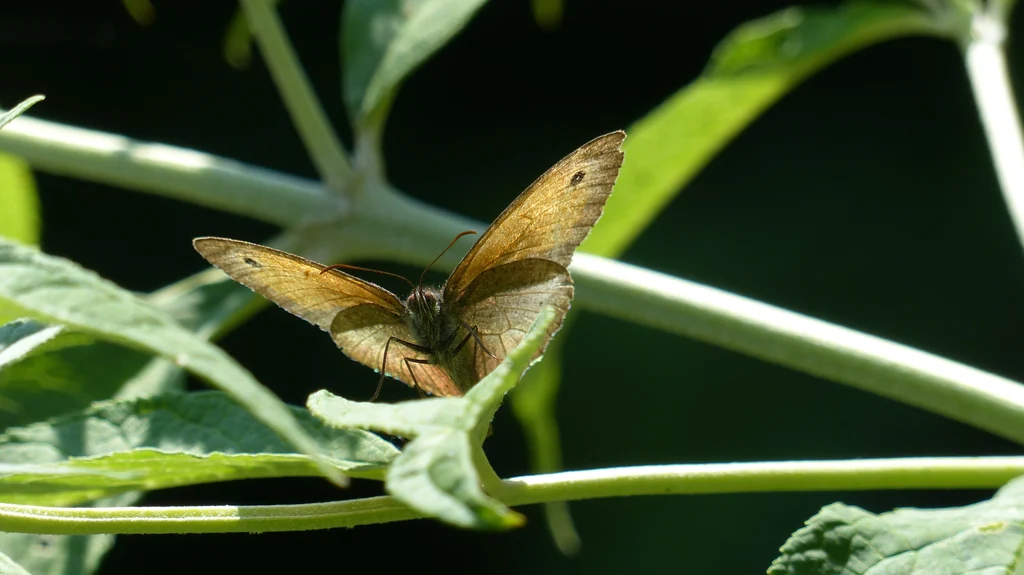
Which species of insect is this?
Maniola jurtina
